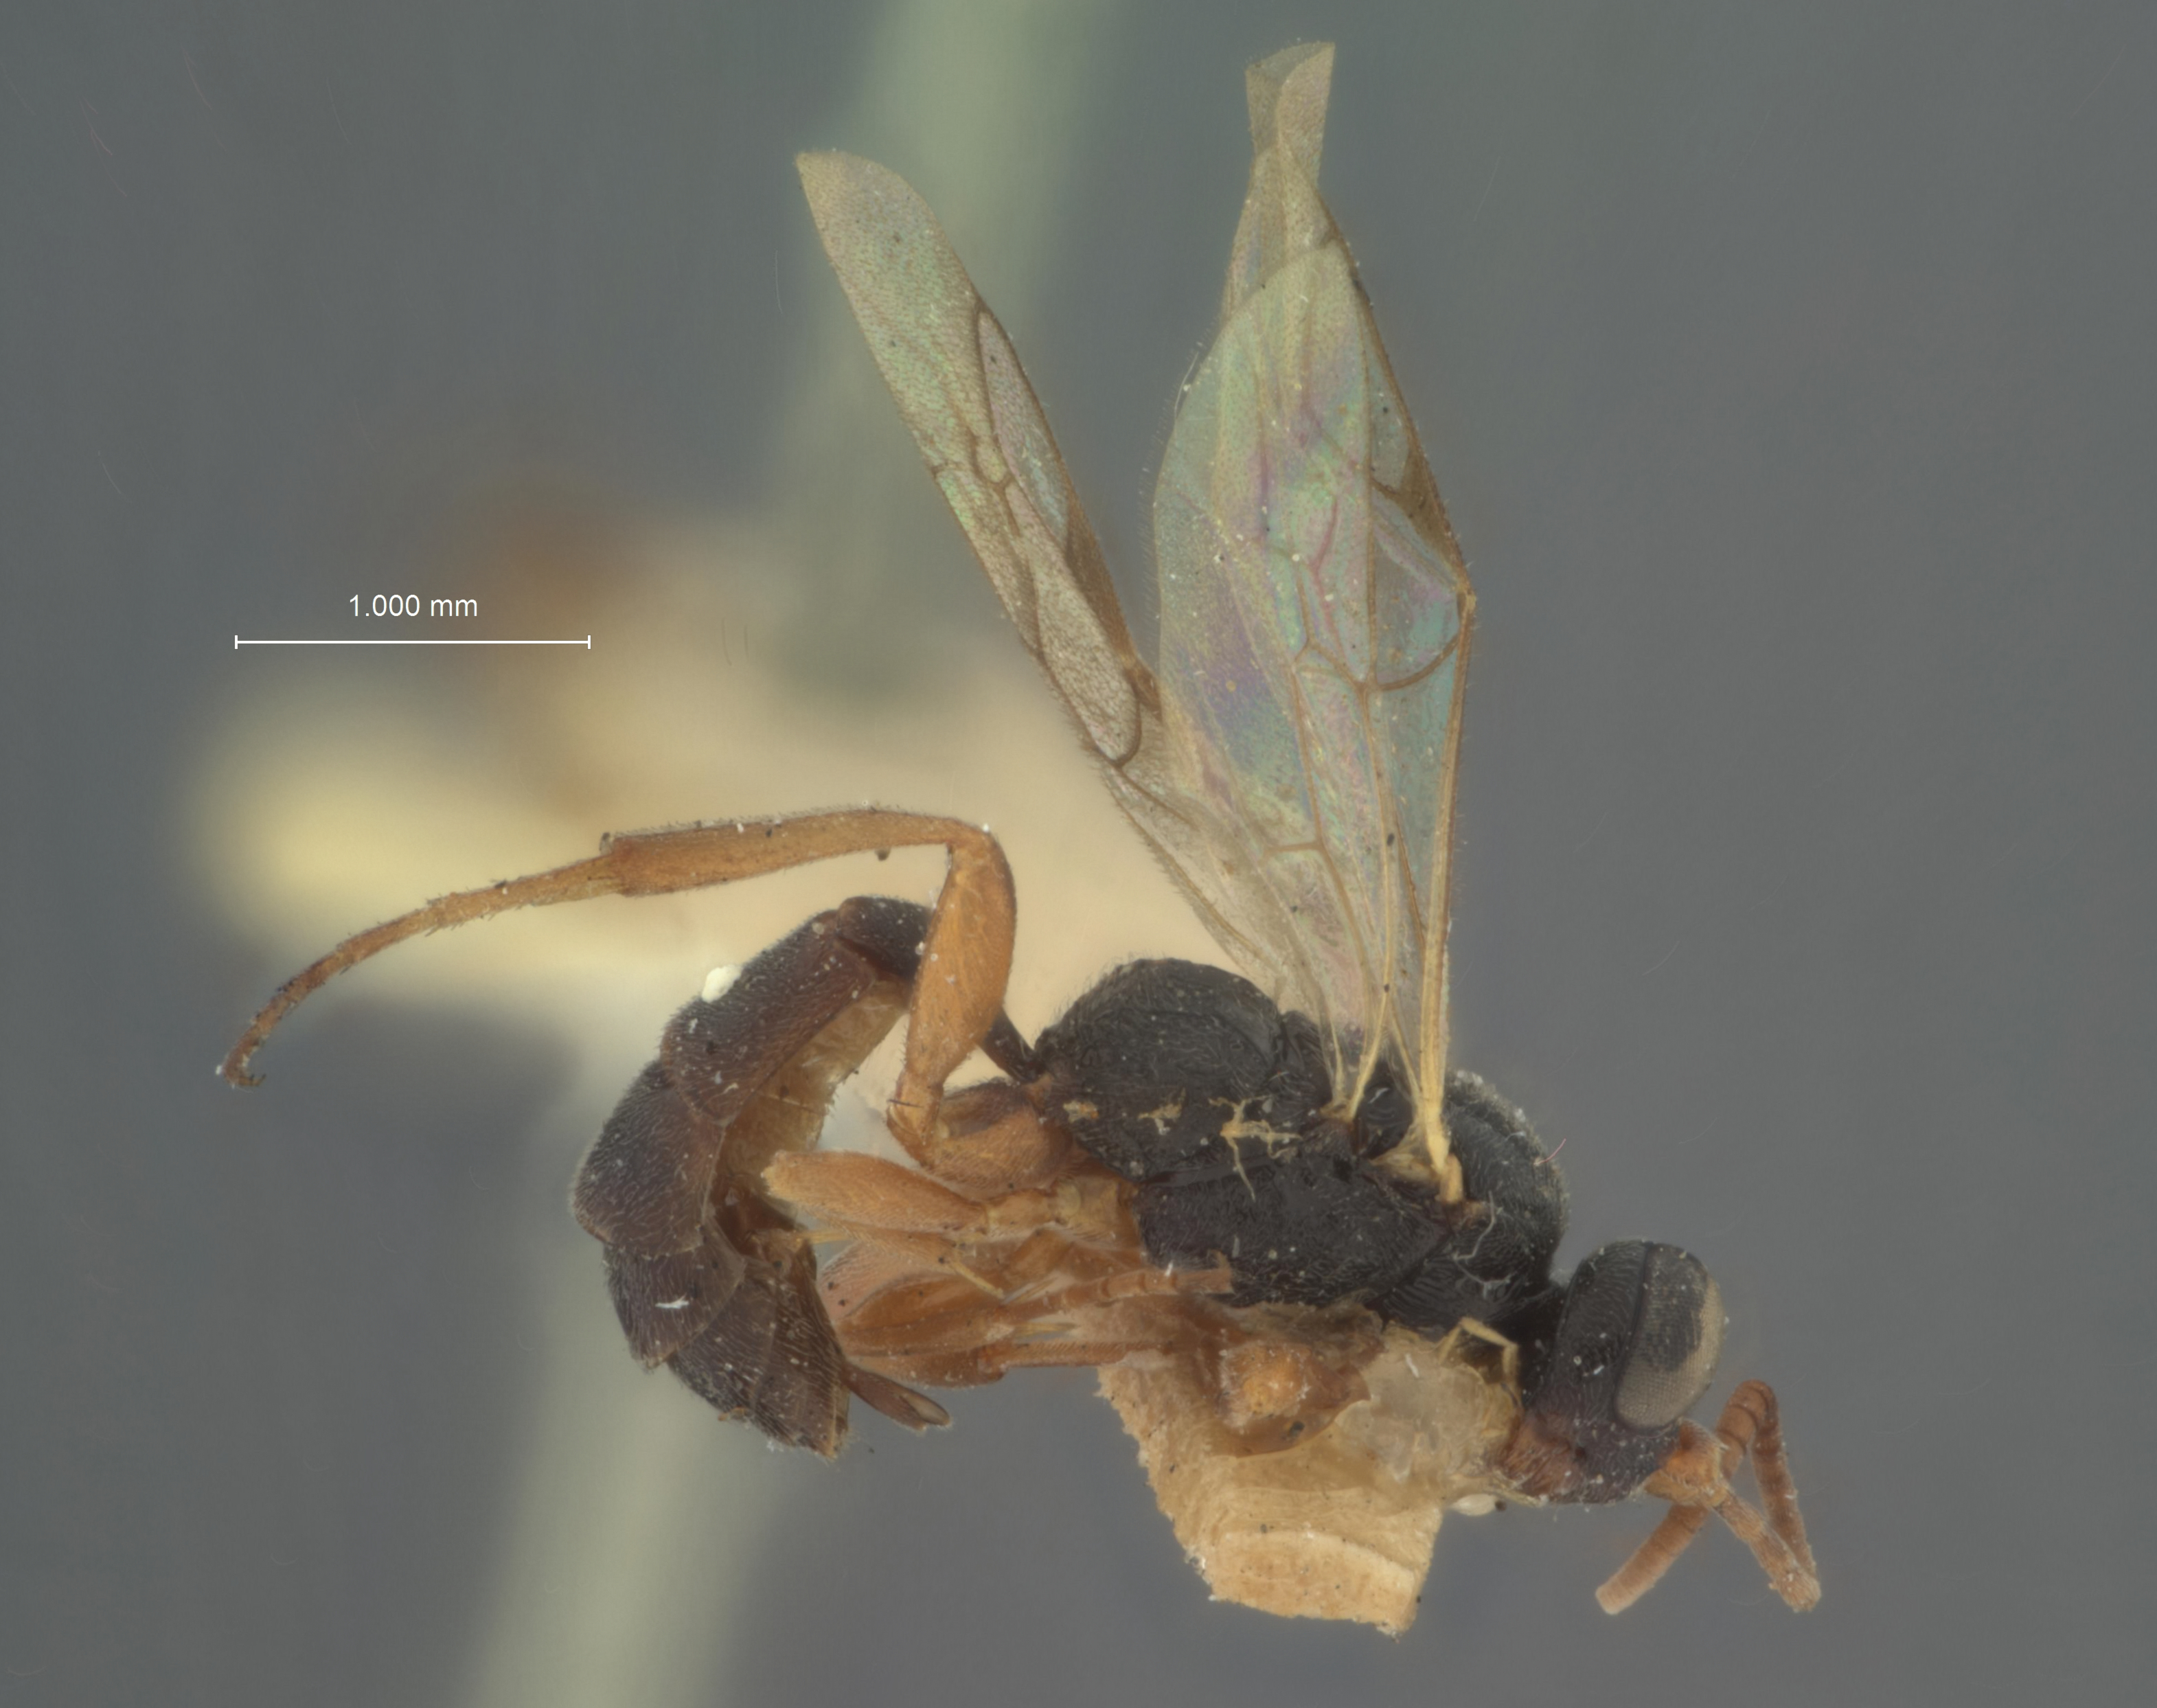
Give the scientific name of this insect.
Phaeogenes ruficornis
